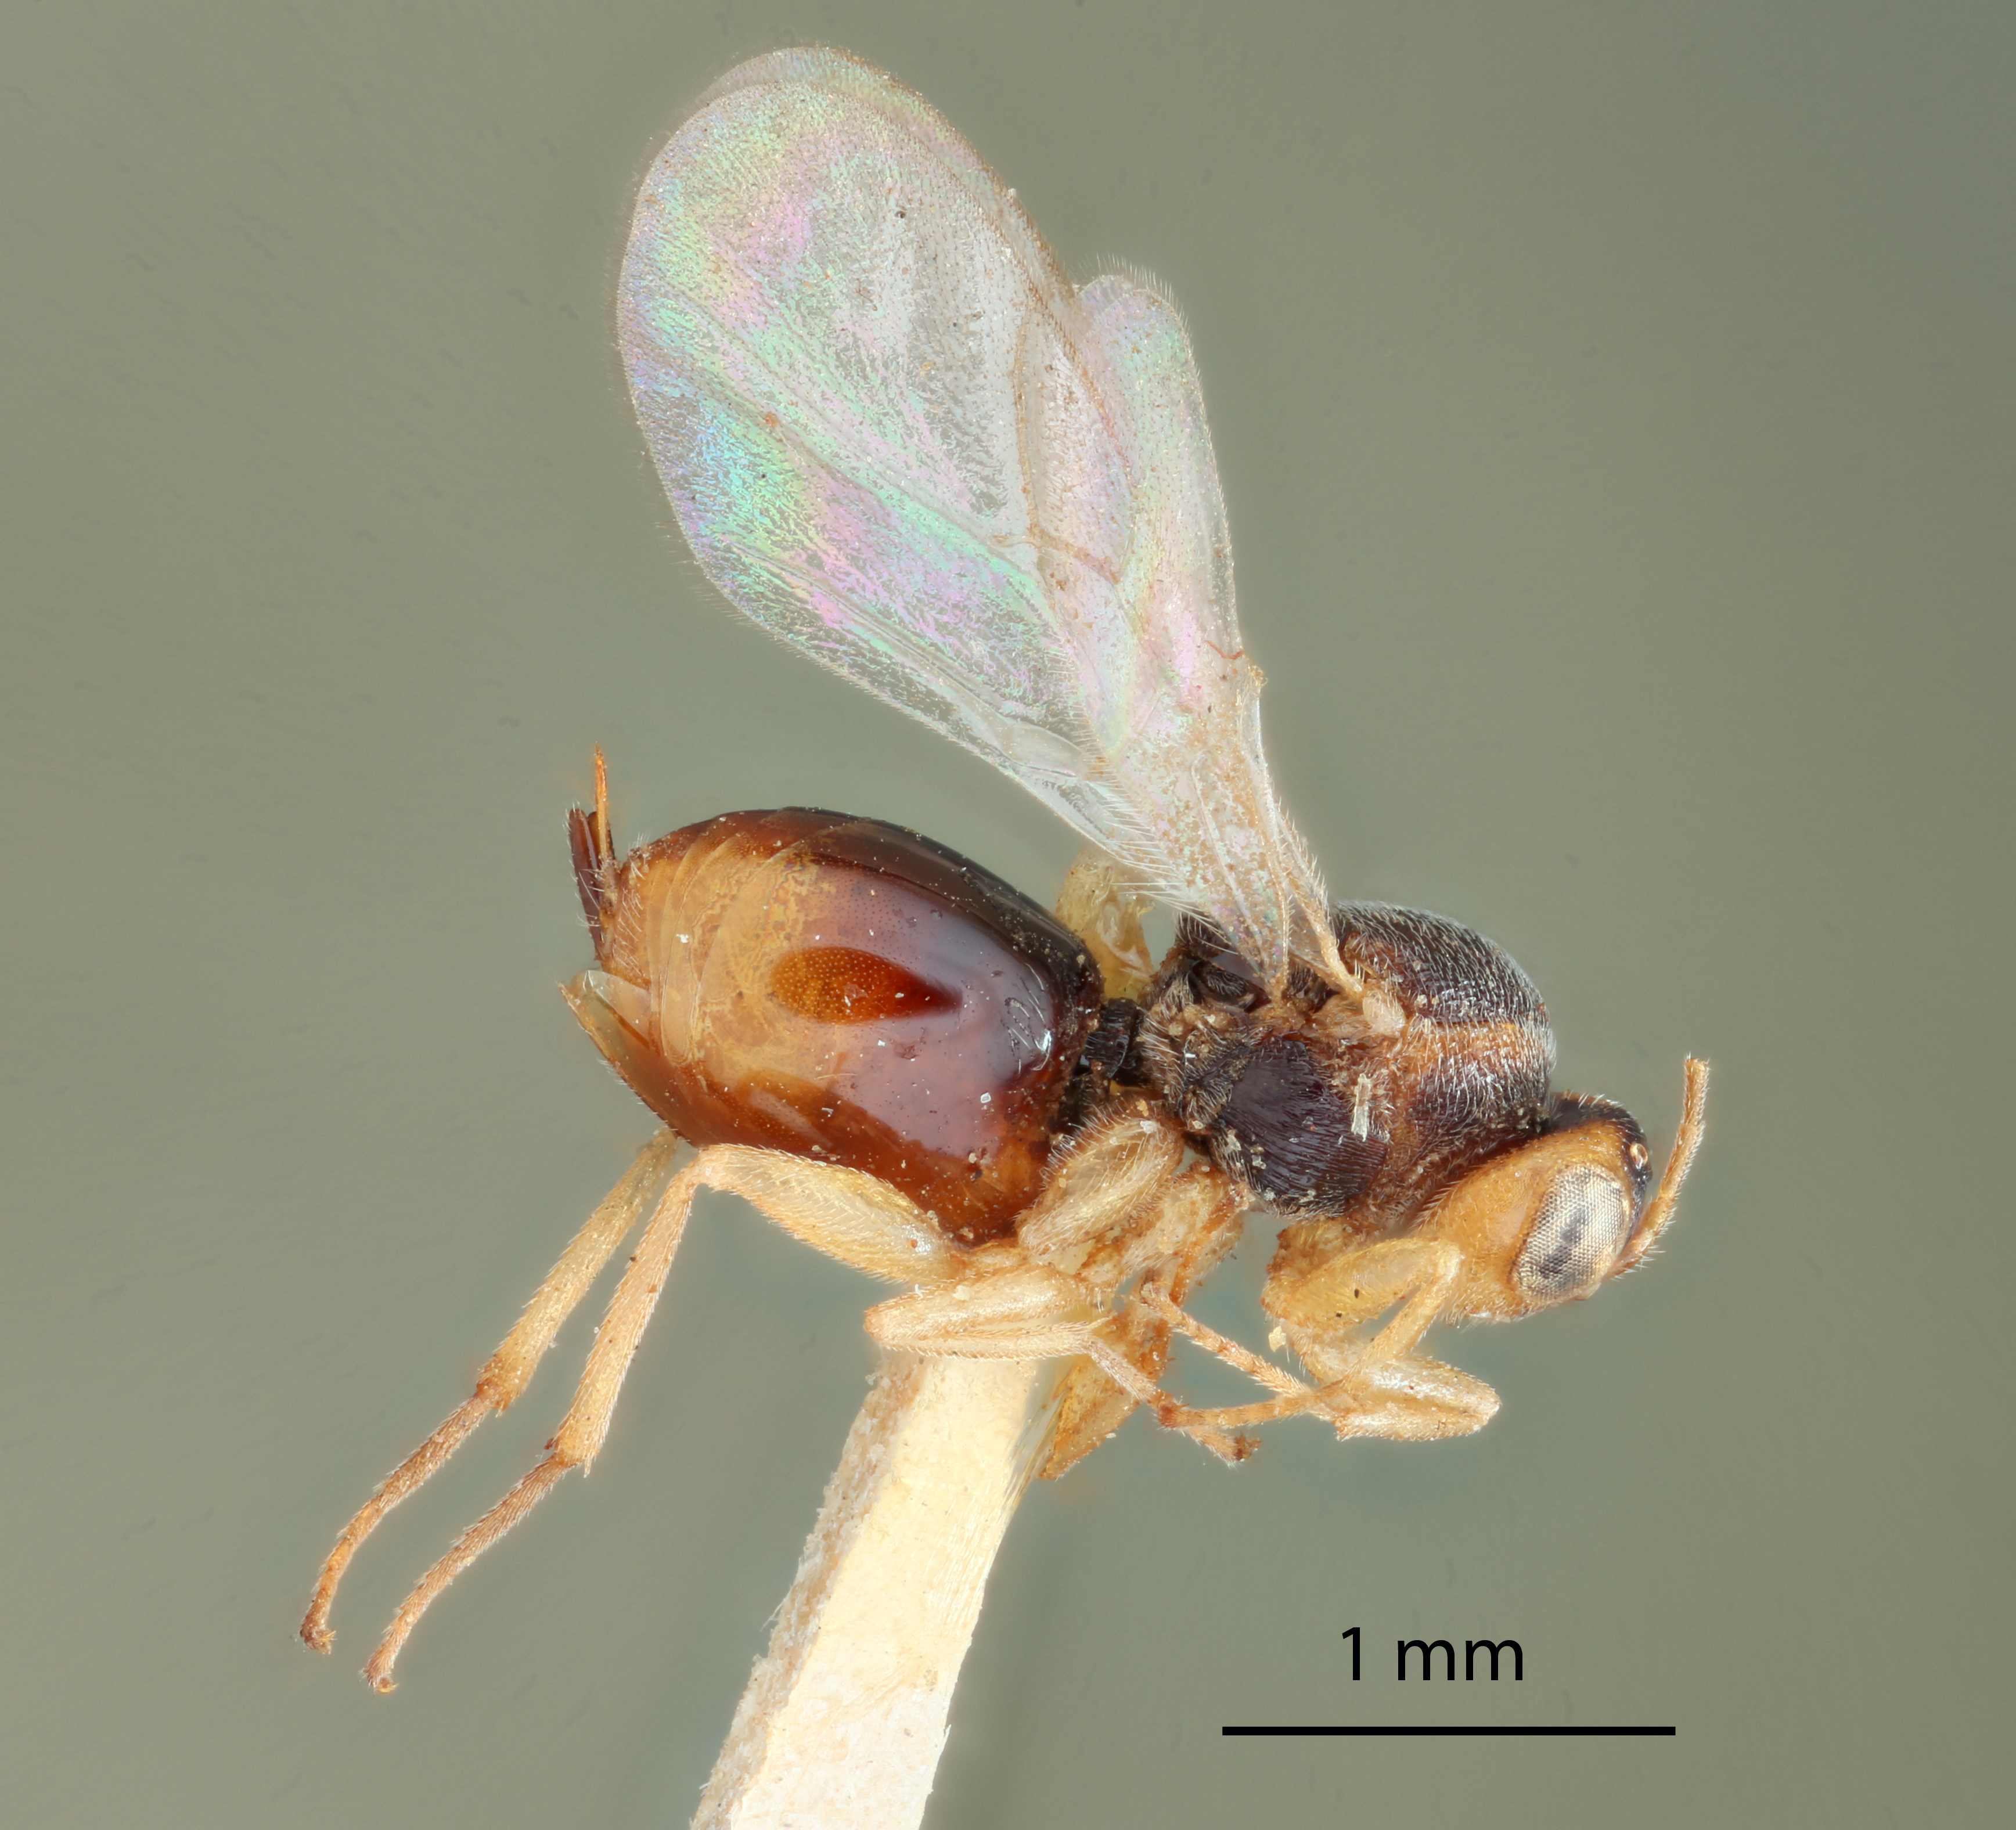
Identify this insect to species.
Synergus incisus
